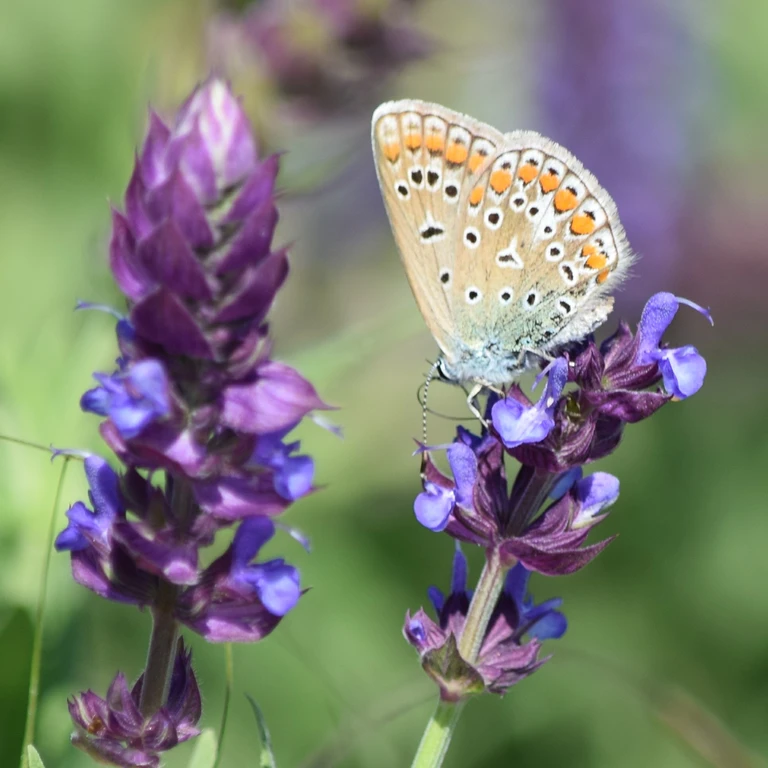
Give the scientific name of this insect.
Polyommatus icarus
